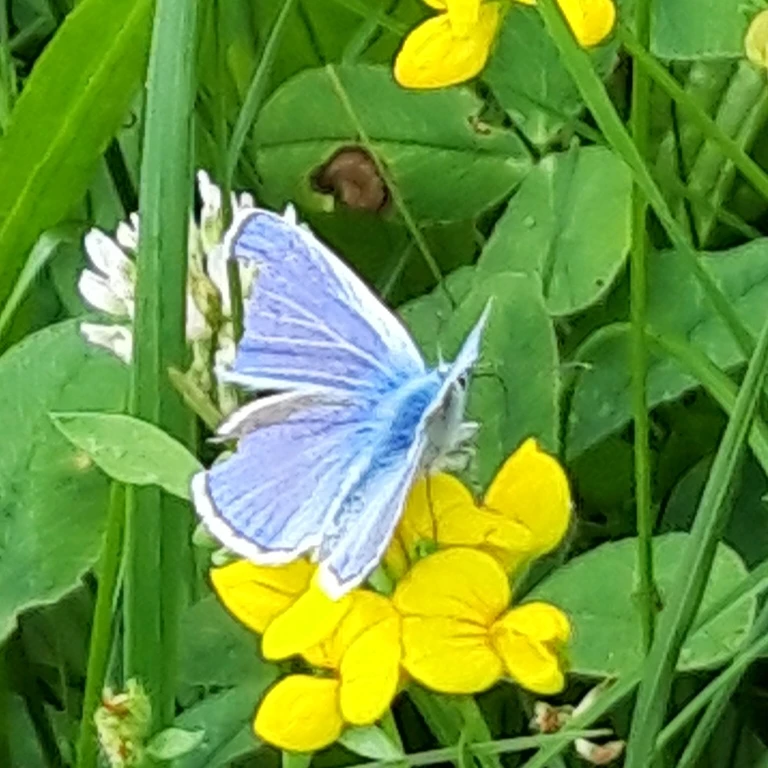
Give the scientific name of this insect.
Polyommatus icarus
